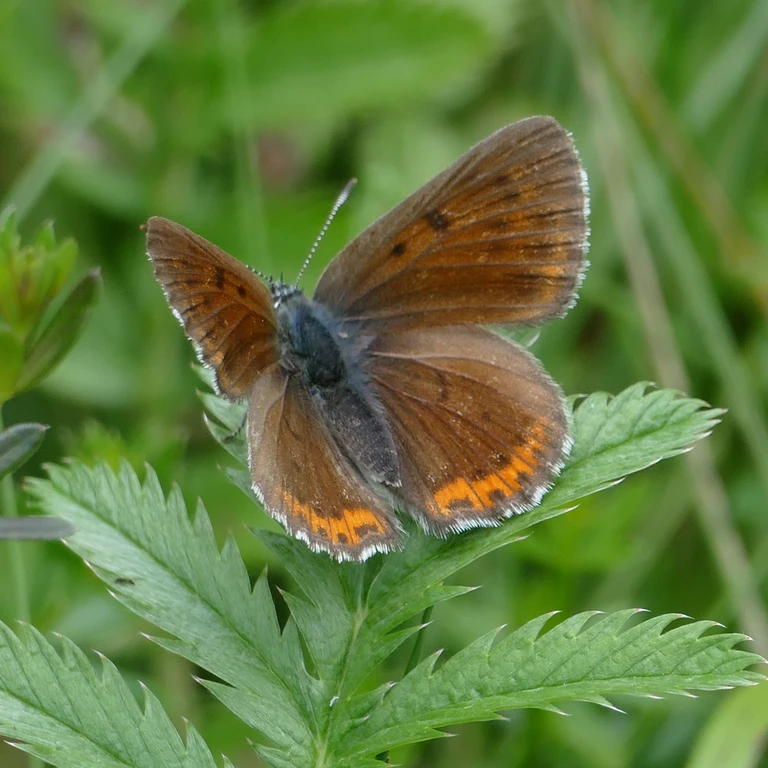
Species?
Lycaena hippothoe (also Palaeochrysophanus hippothoe)
